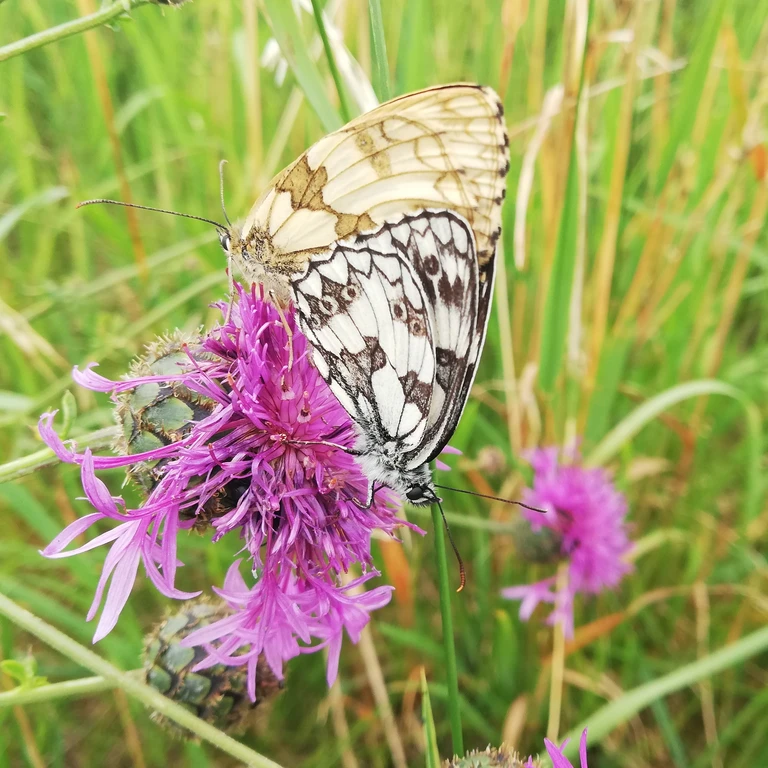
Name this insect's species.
Melanargia galathea
